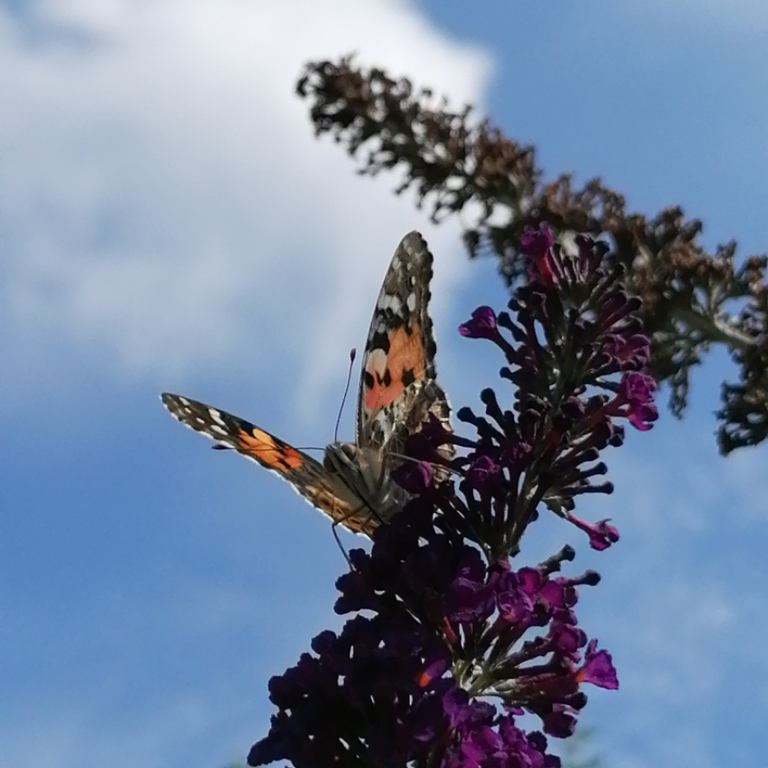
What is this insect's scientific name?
Vanessa cardui
